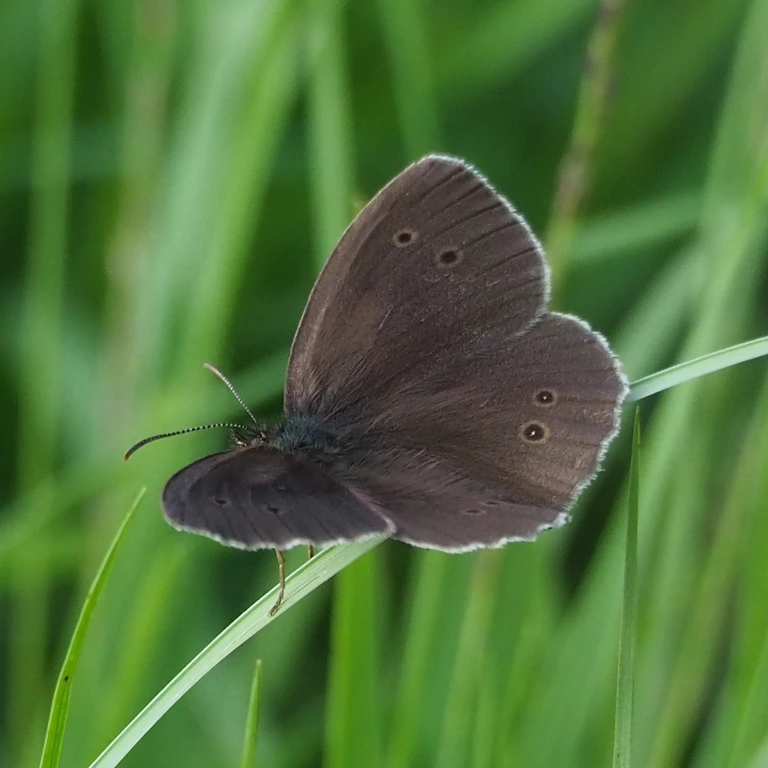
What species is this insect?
Aphantopus hyperantus
